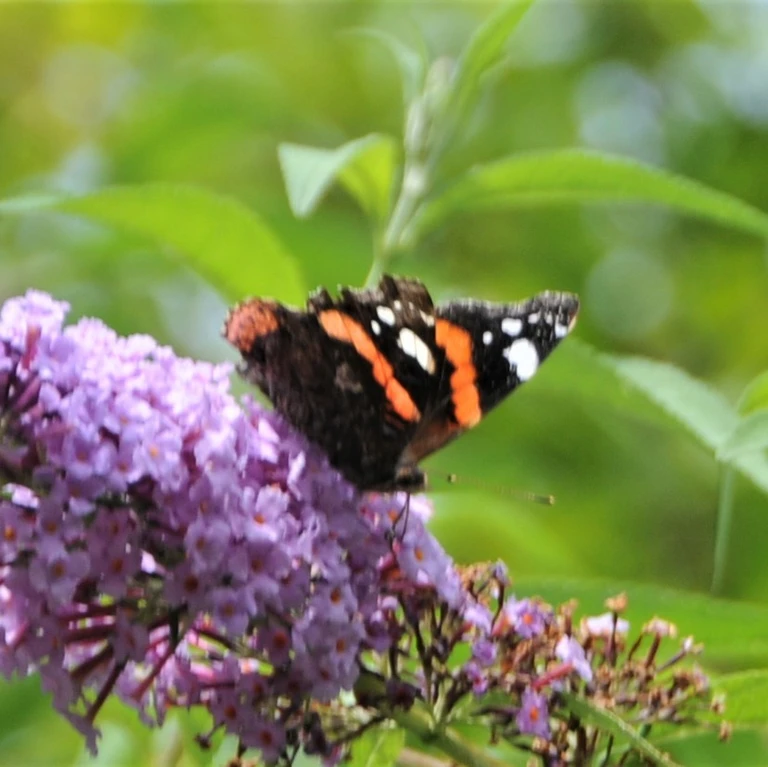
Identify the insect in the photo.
Vanessa atalanta
